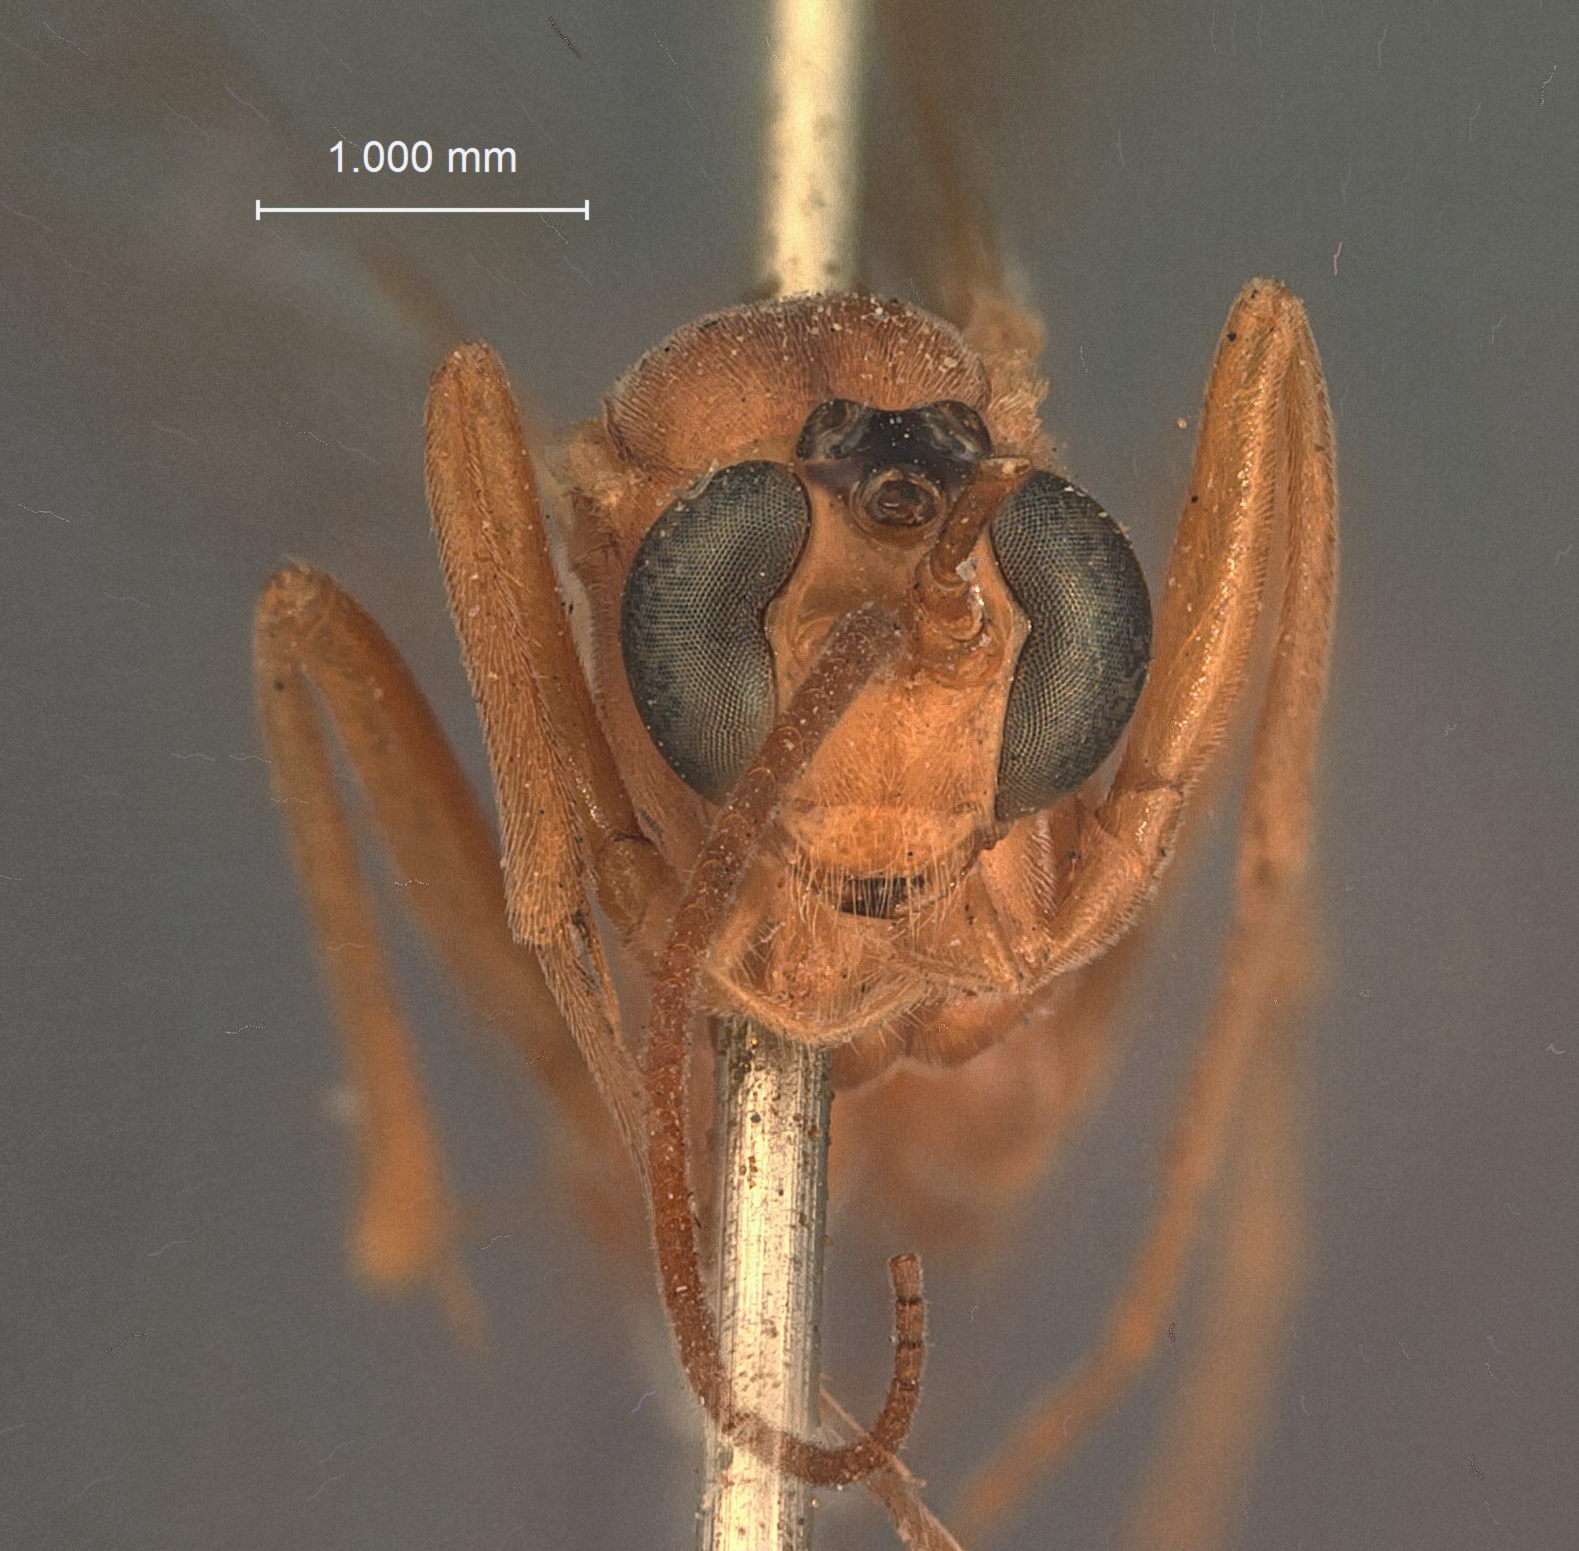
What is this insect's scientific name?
Paniscus texanus
